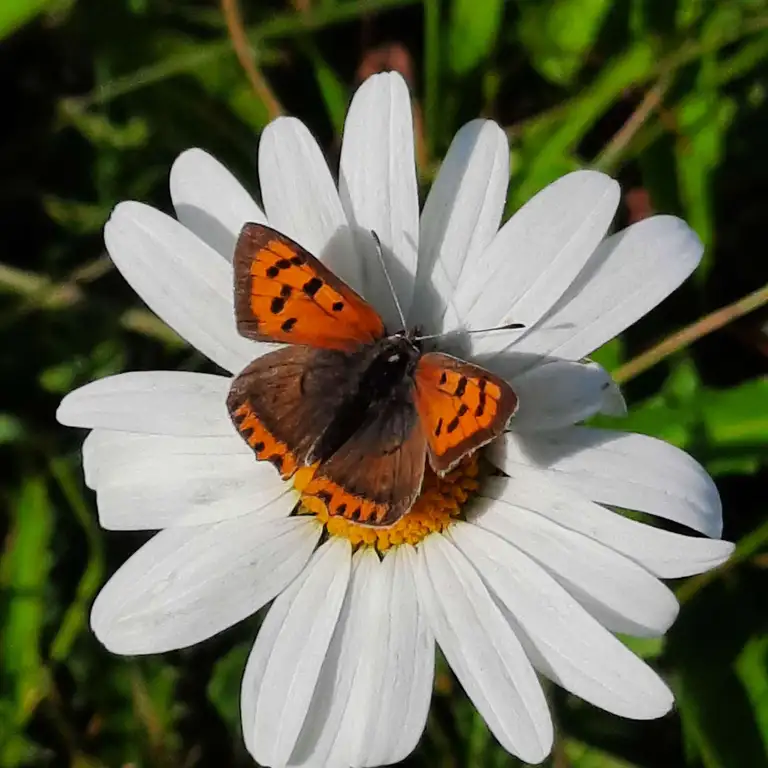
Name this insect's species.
Lycaena phlaeas
